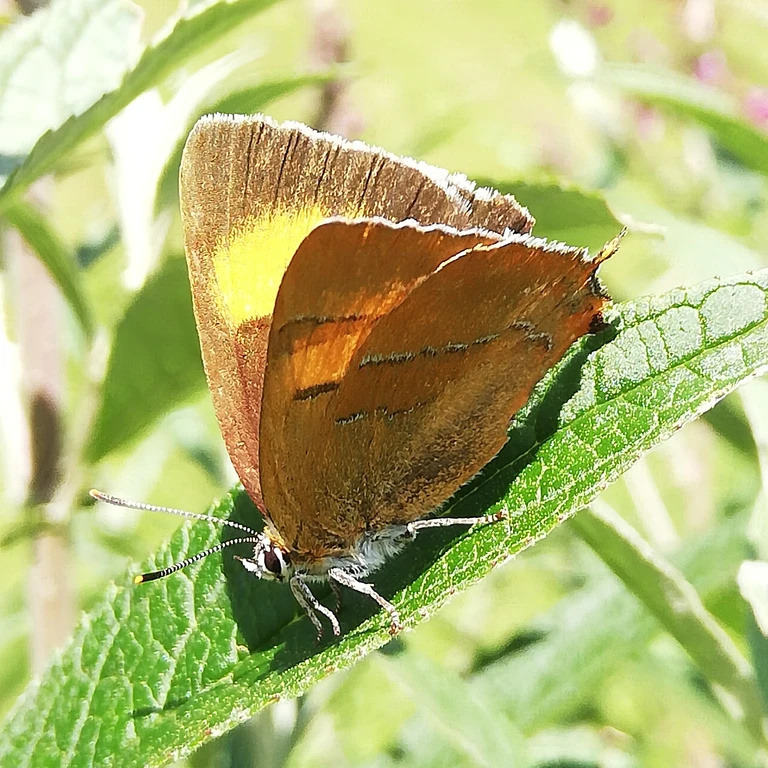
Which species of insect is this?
Thecla betulae
